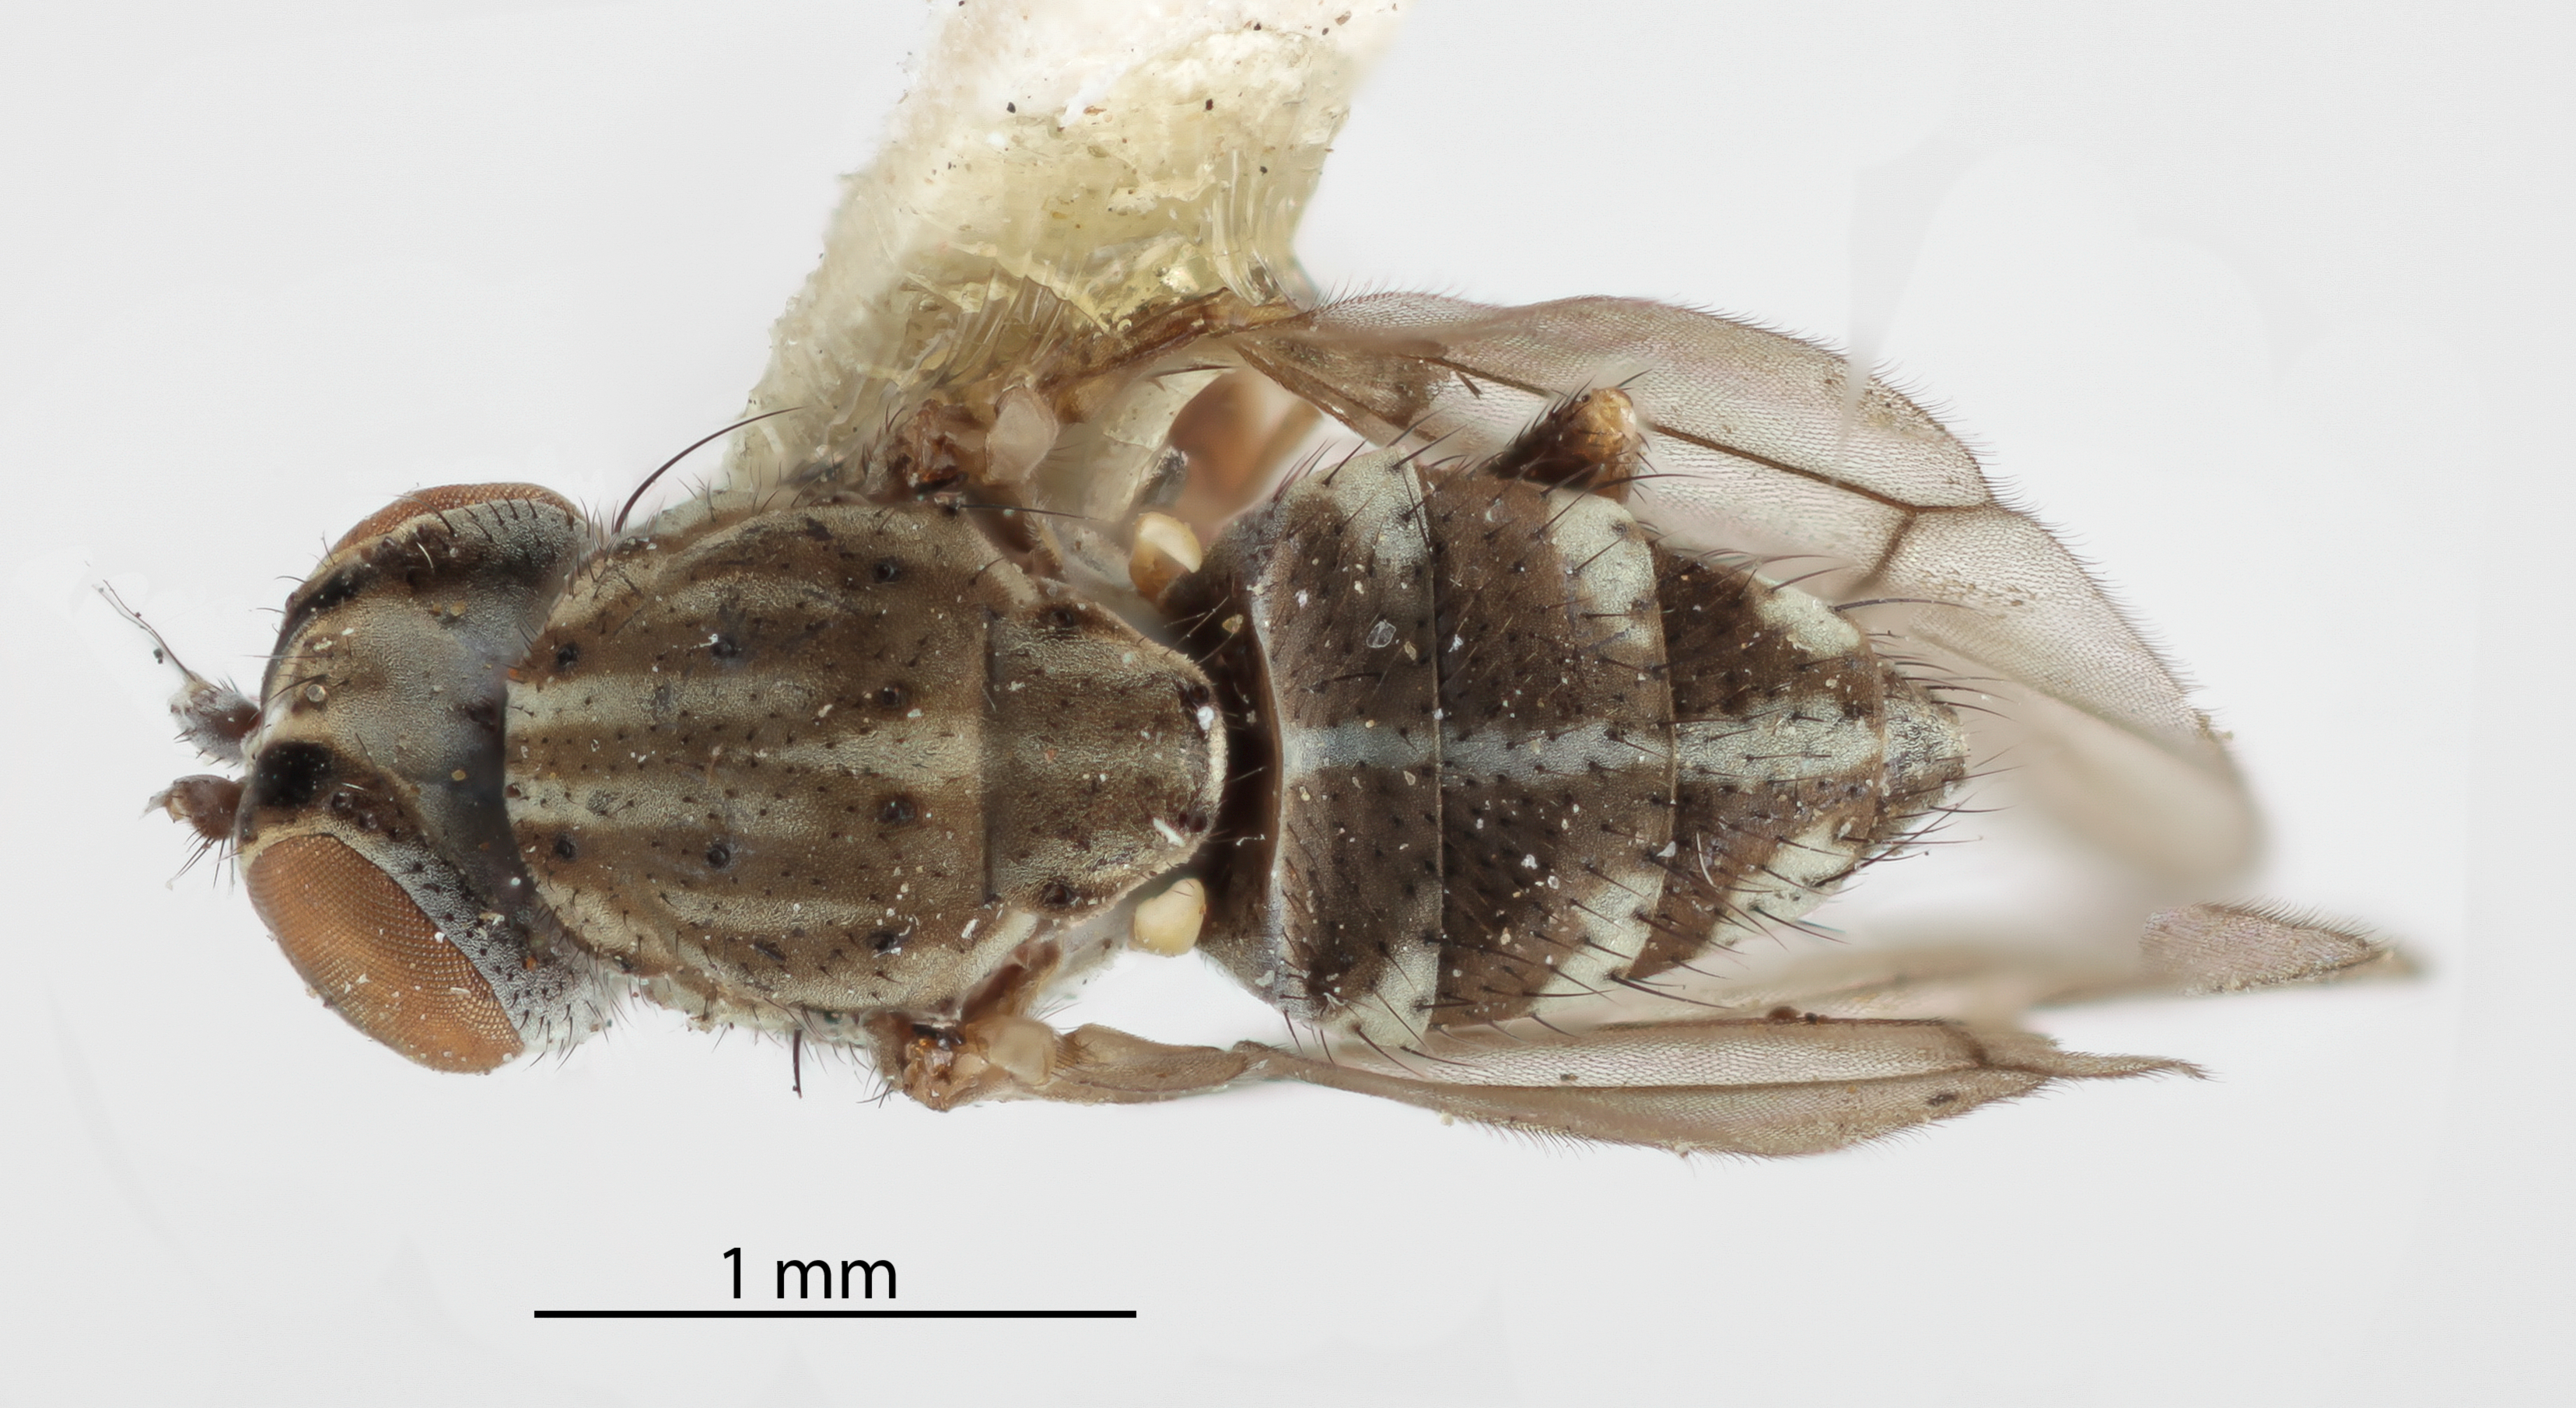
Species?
Notiphila frontalis
